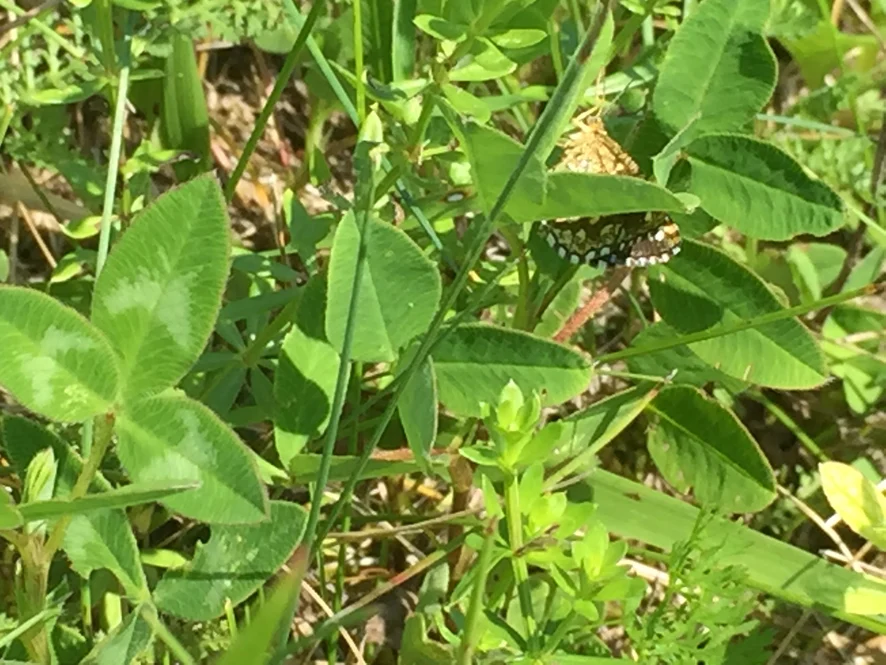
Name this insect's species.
Chiasmia clathrata
